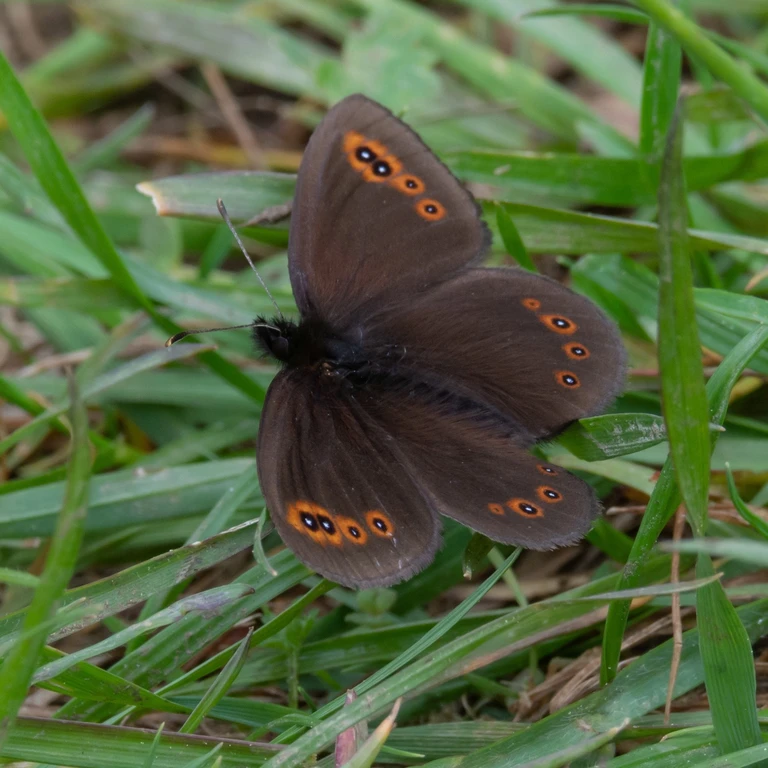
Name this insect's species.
Erebia medusa
